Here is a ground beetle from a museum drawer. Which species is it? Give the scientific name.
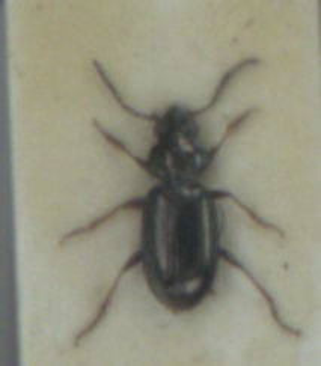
Bembidion lampros
